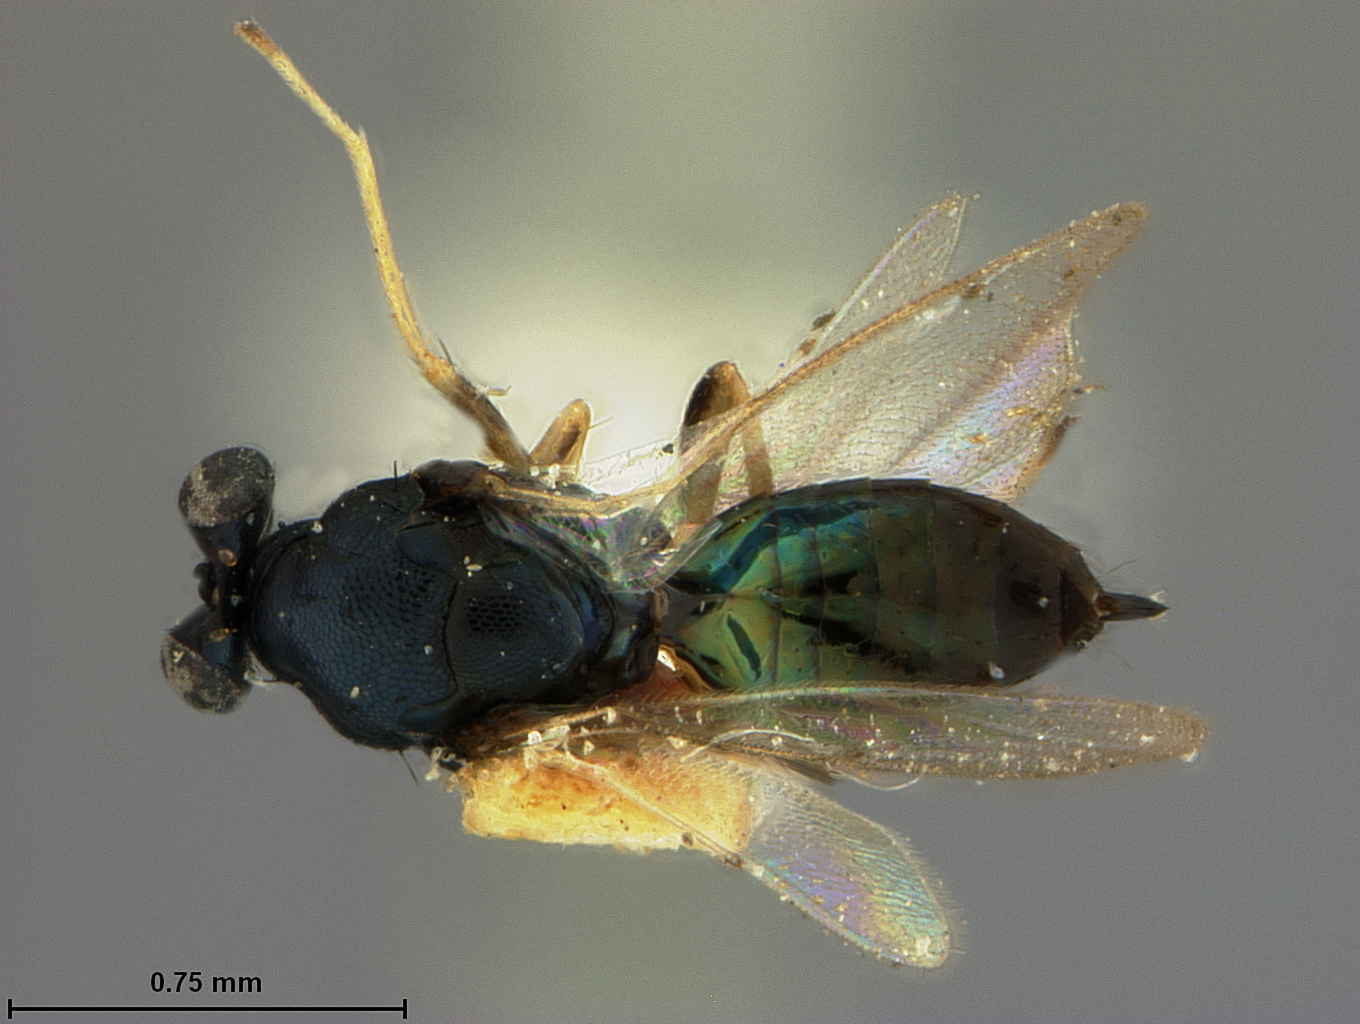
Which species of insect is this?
Eulophus striatipes
